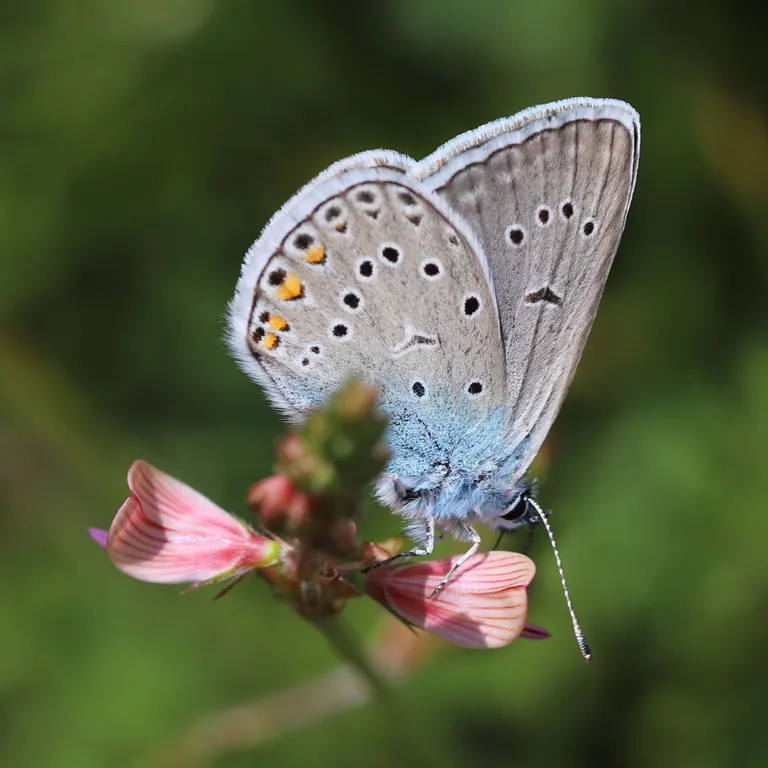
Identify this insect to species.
Polyommatus amandus (also Plebejus amanda)
